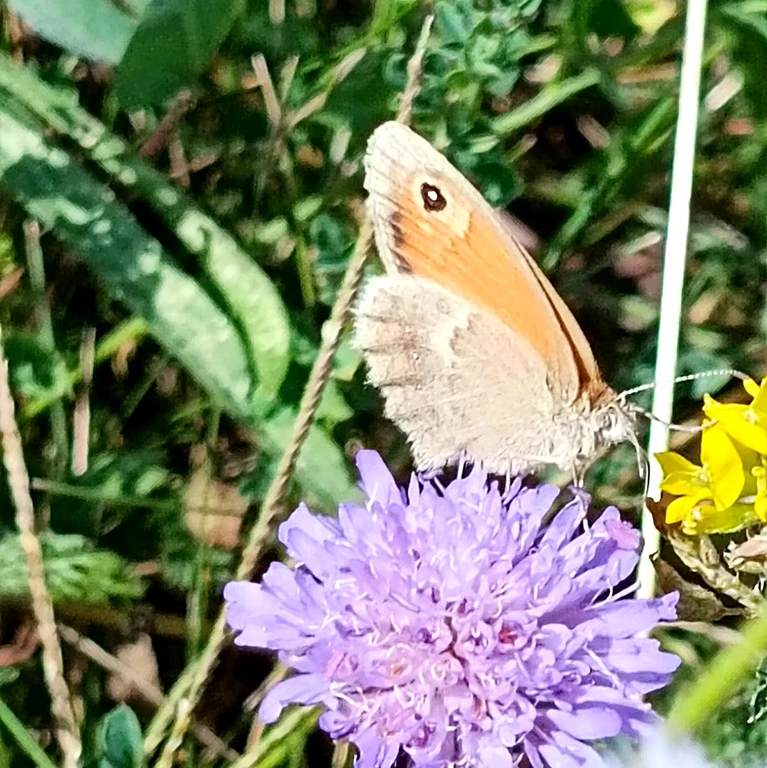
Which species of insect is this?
Coenonympha pamphilus
